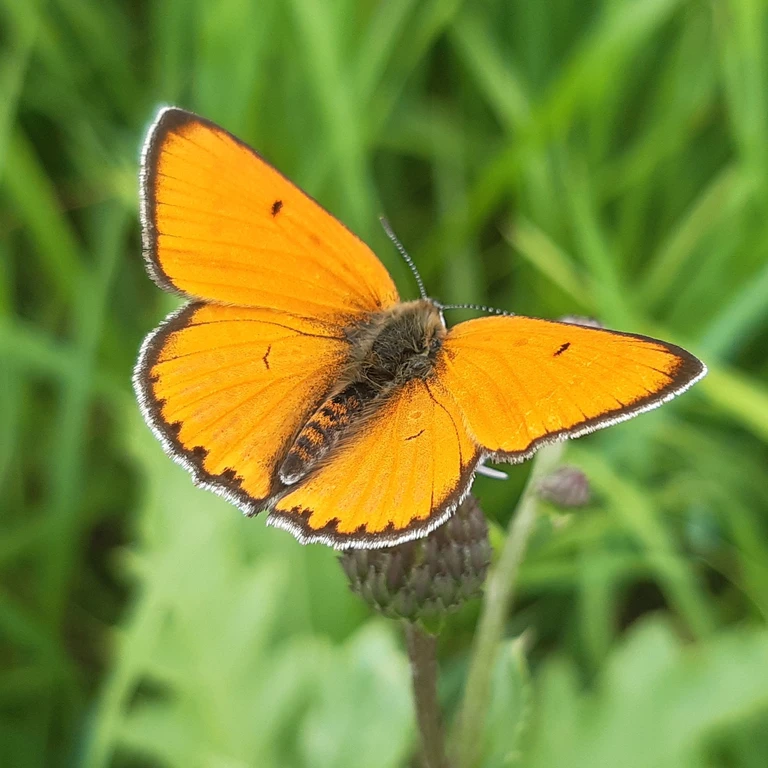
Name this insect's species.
Lycaena dispar
